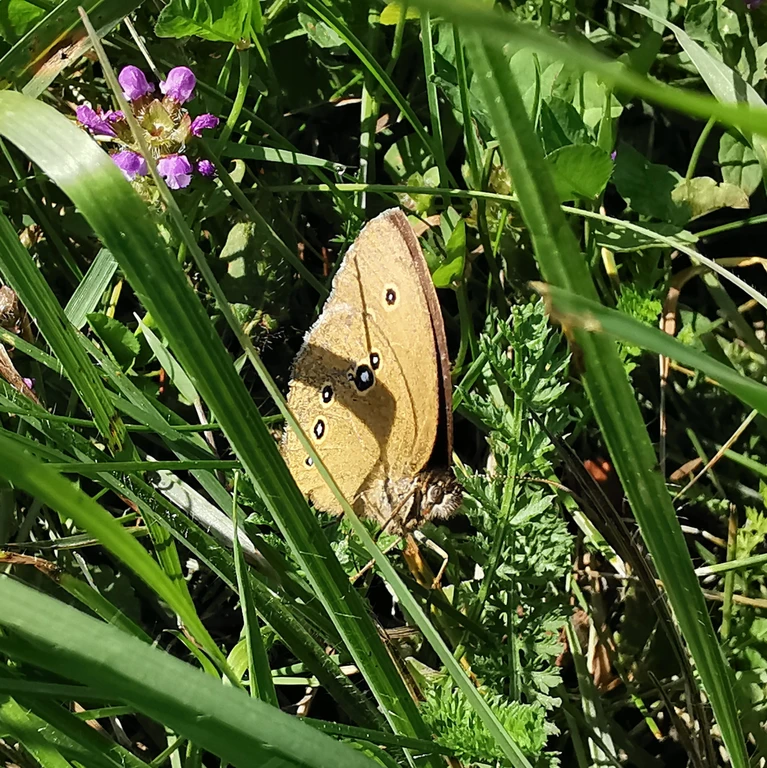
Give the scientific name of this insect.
Aphantopus hyperantus
